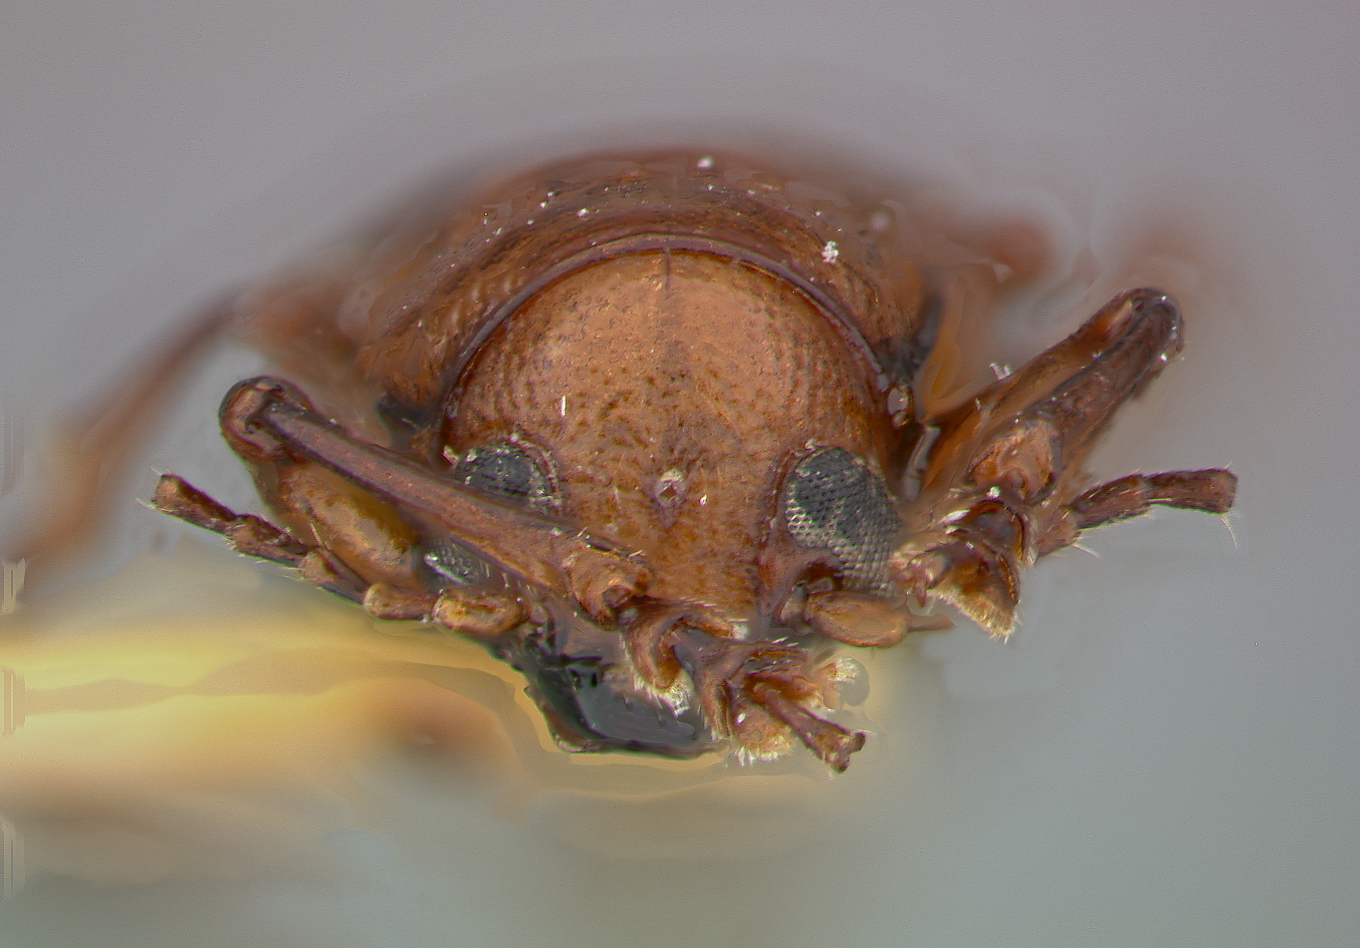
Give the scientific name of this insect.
Metachroma gracile
